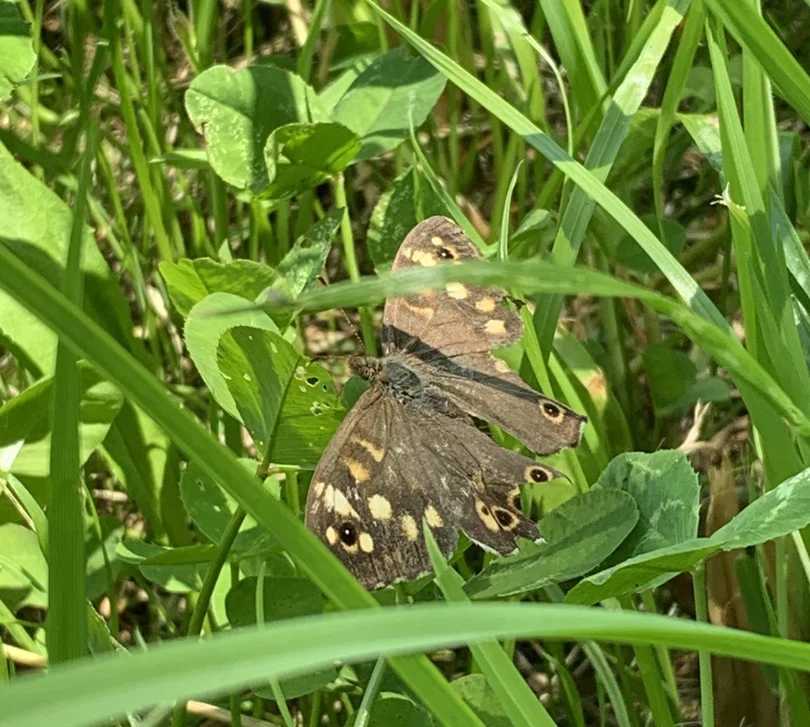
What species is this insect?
Pararge aegeria
